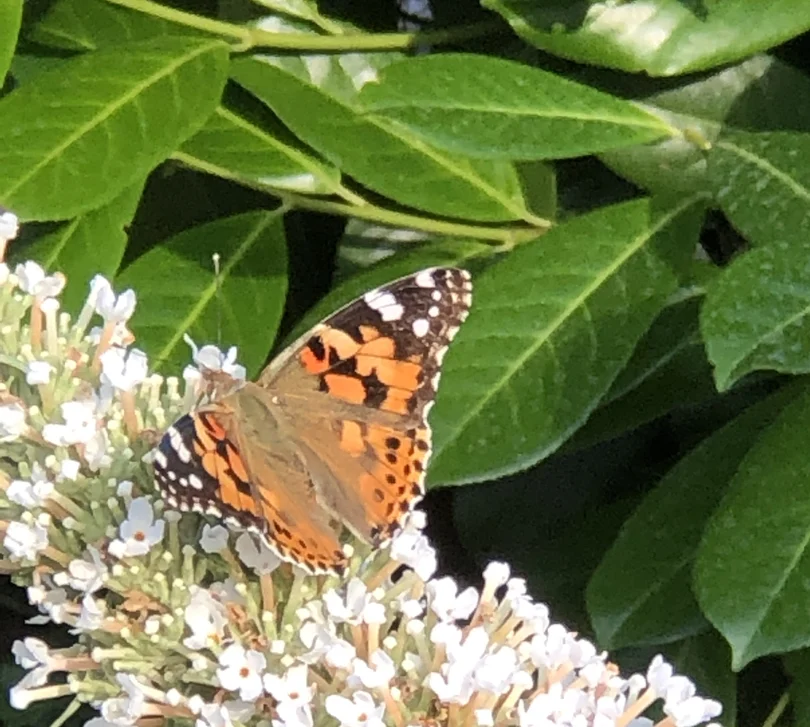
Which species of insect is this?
Vanessa cardui
